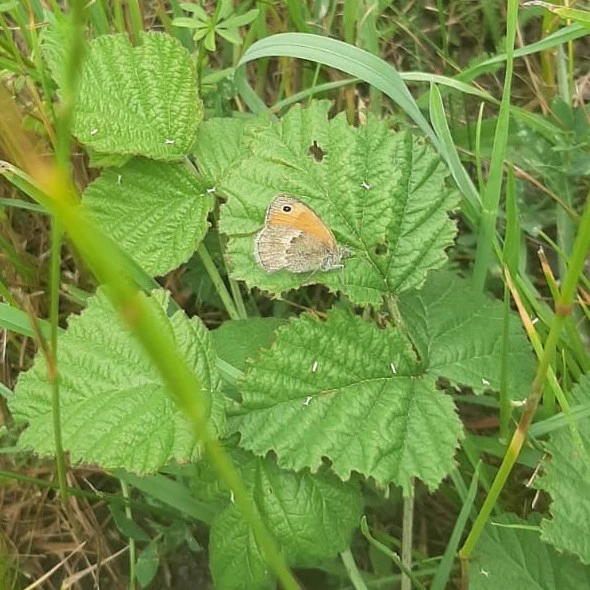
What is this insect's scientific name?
Coenonympha pamphilus
